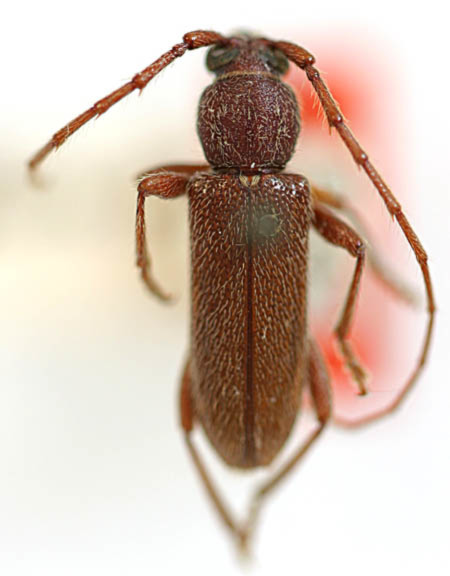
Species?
Anoplium pinorum
